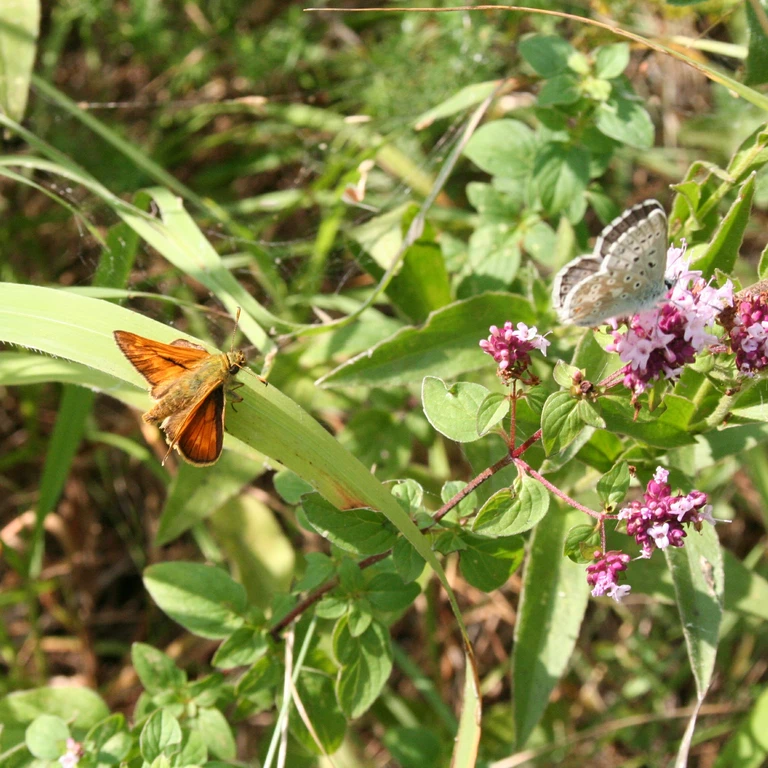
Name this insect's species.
Ochlodes sylvanus (also Ochlodes venata)
